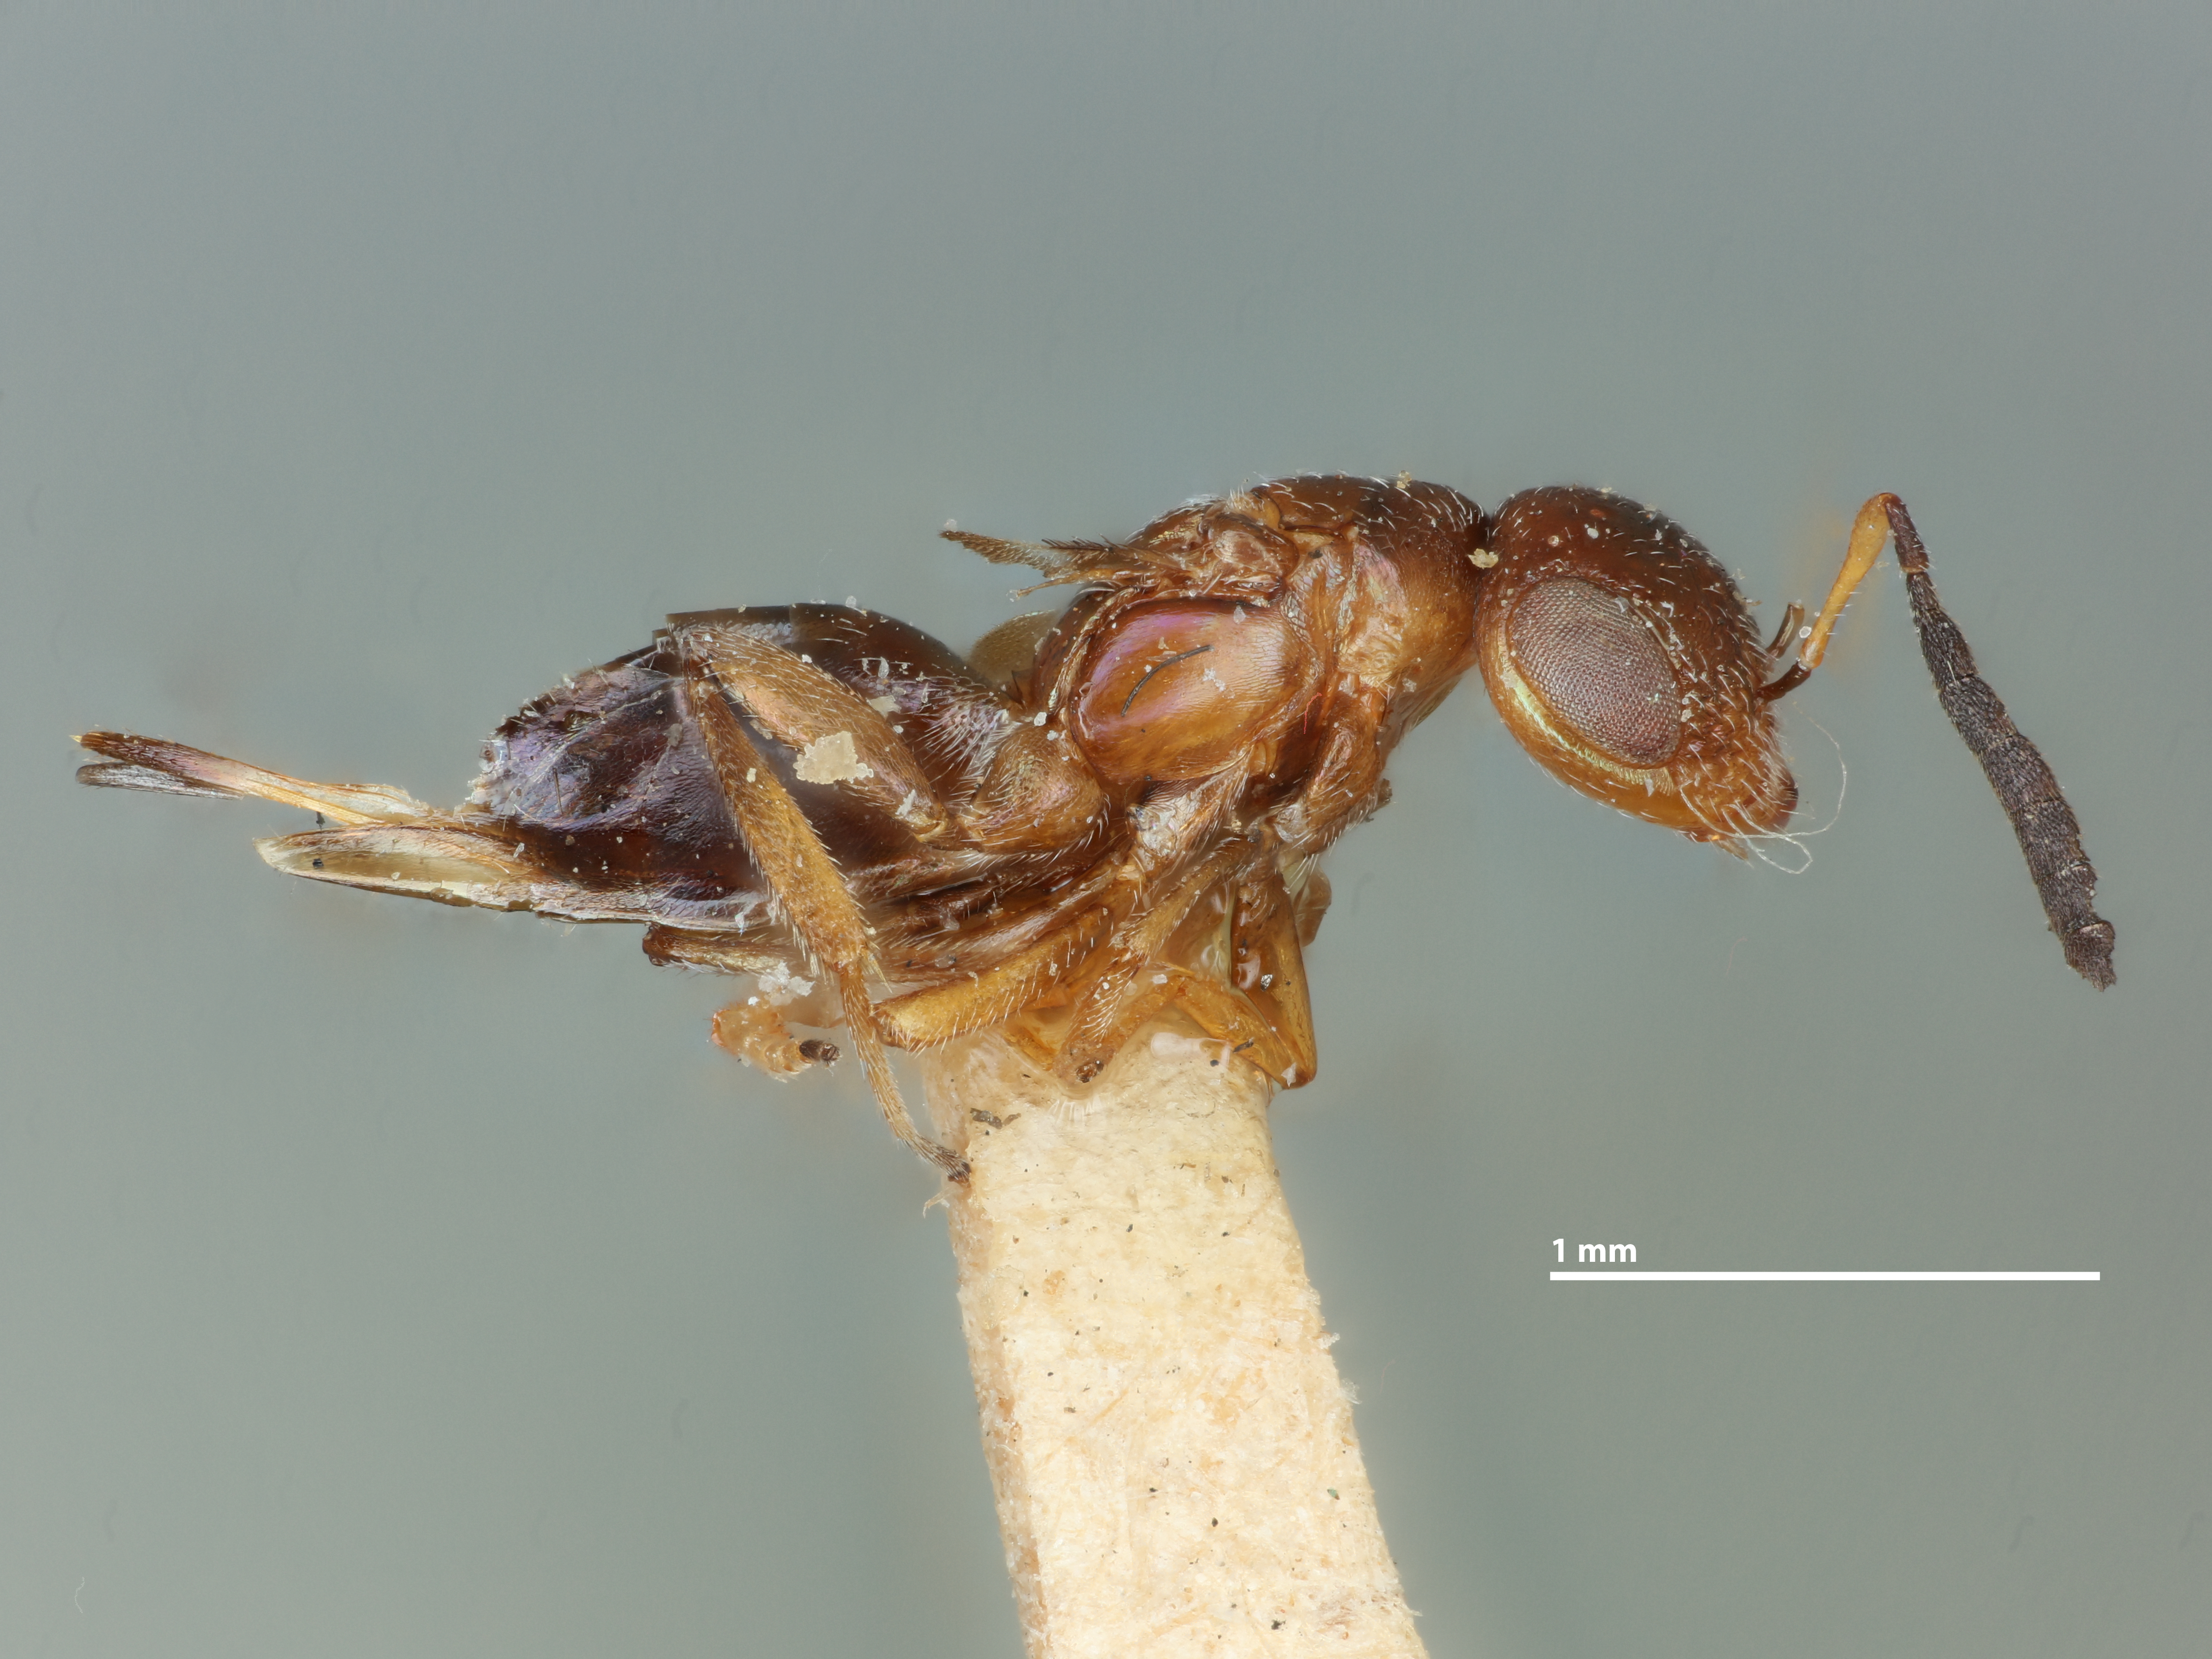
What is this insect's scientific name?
Henicopygus subapterus
